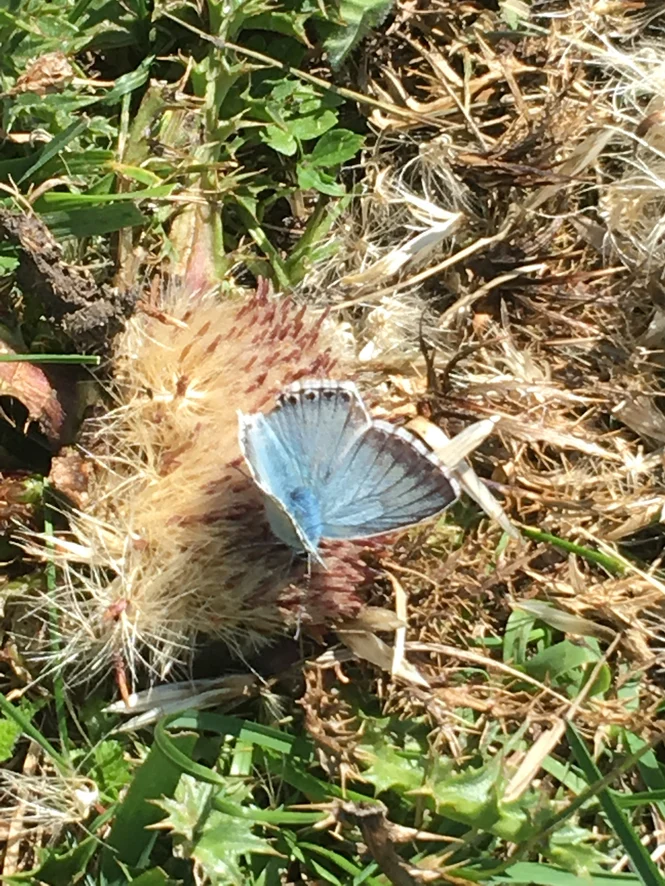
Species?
Lysandra coridon
